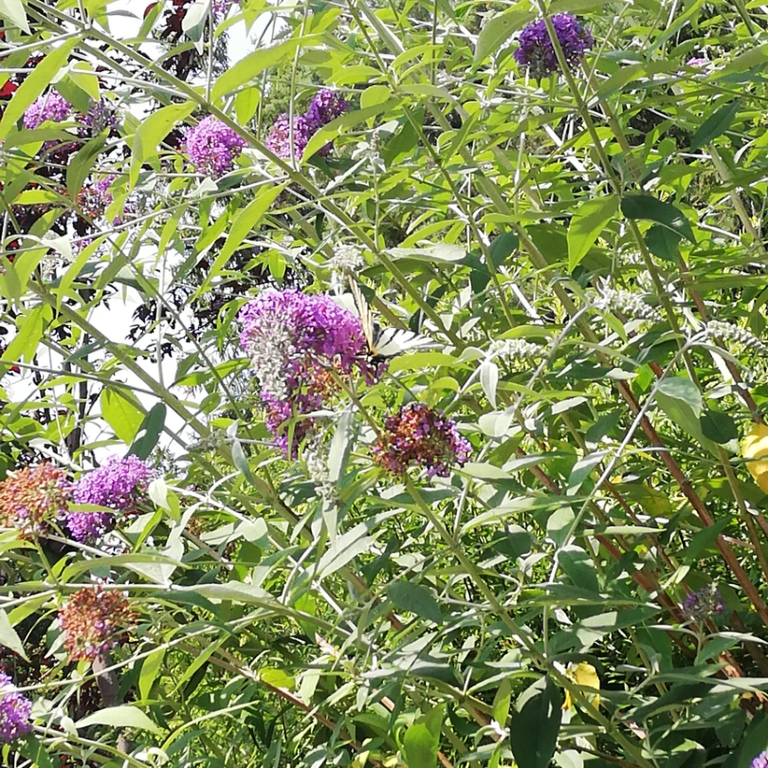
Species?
Iphiclides podalirius
